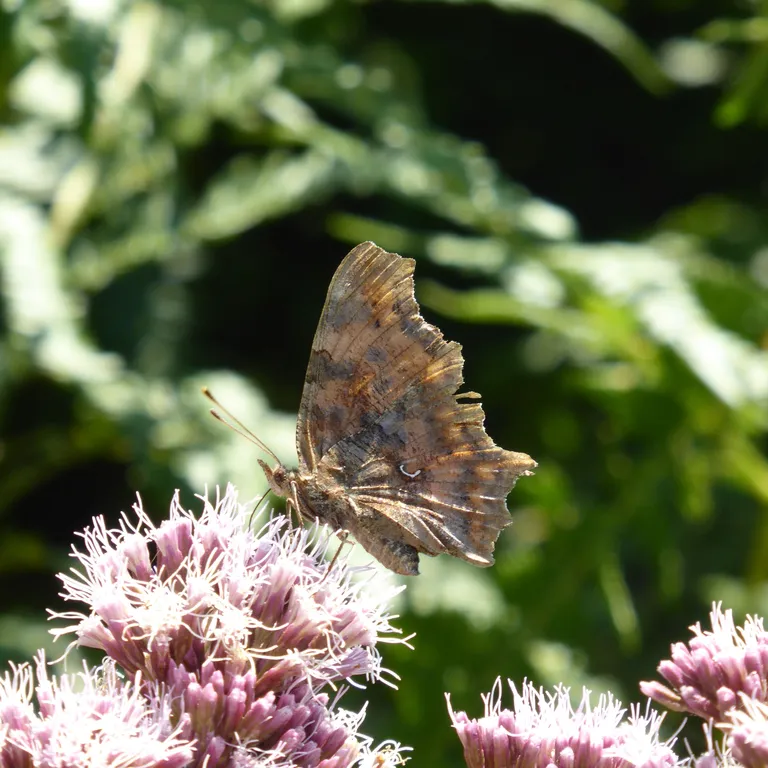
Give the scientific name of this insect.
Polygonia c-album
